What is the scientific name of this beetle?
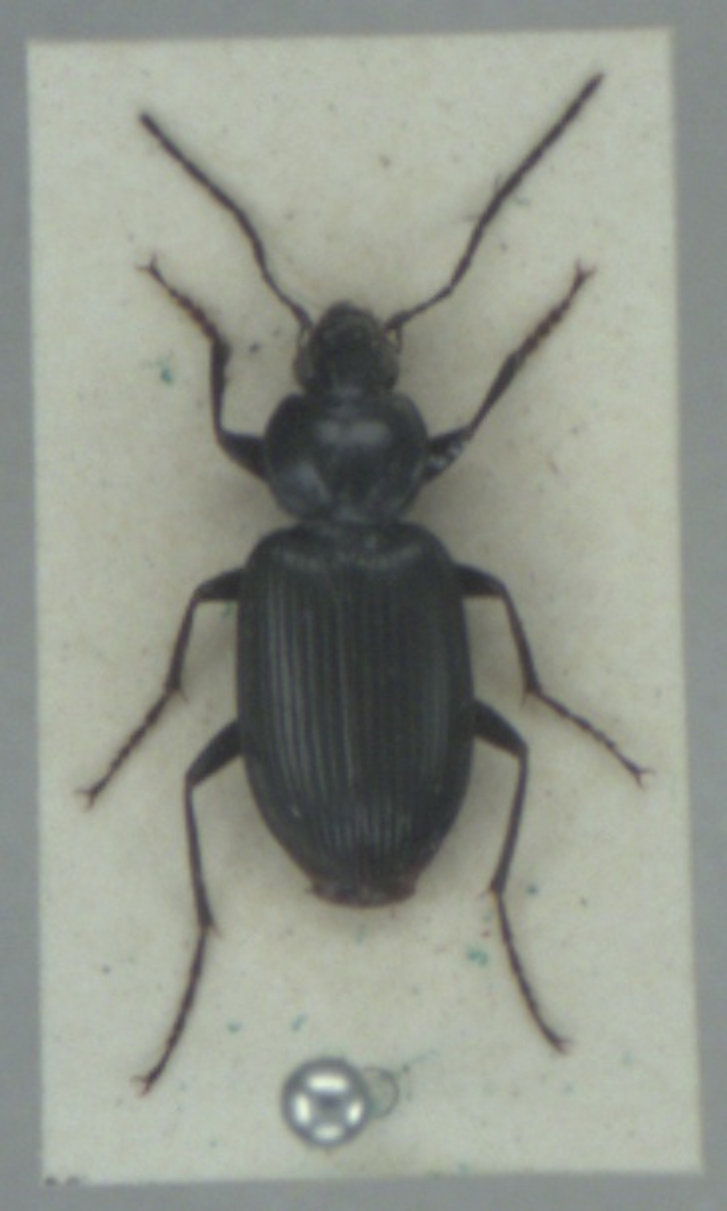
Agonum emarginatum
